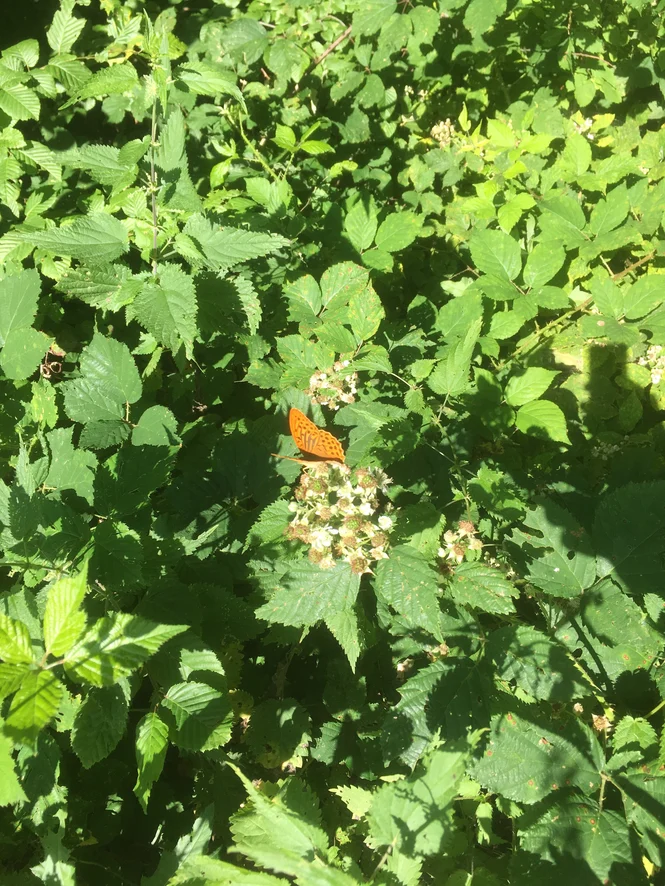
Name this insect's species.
Argynnis paphia
